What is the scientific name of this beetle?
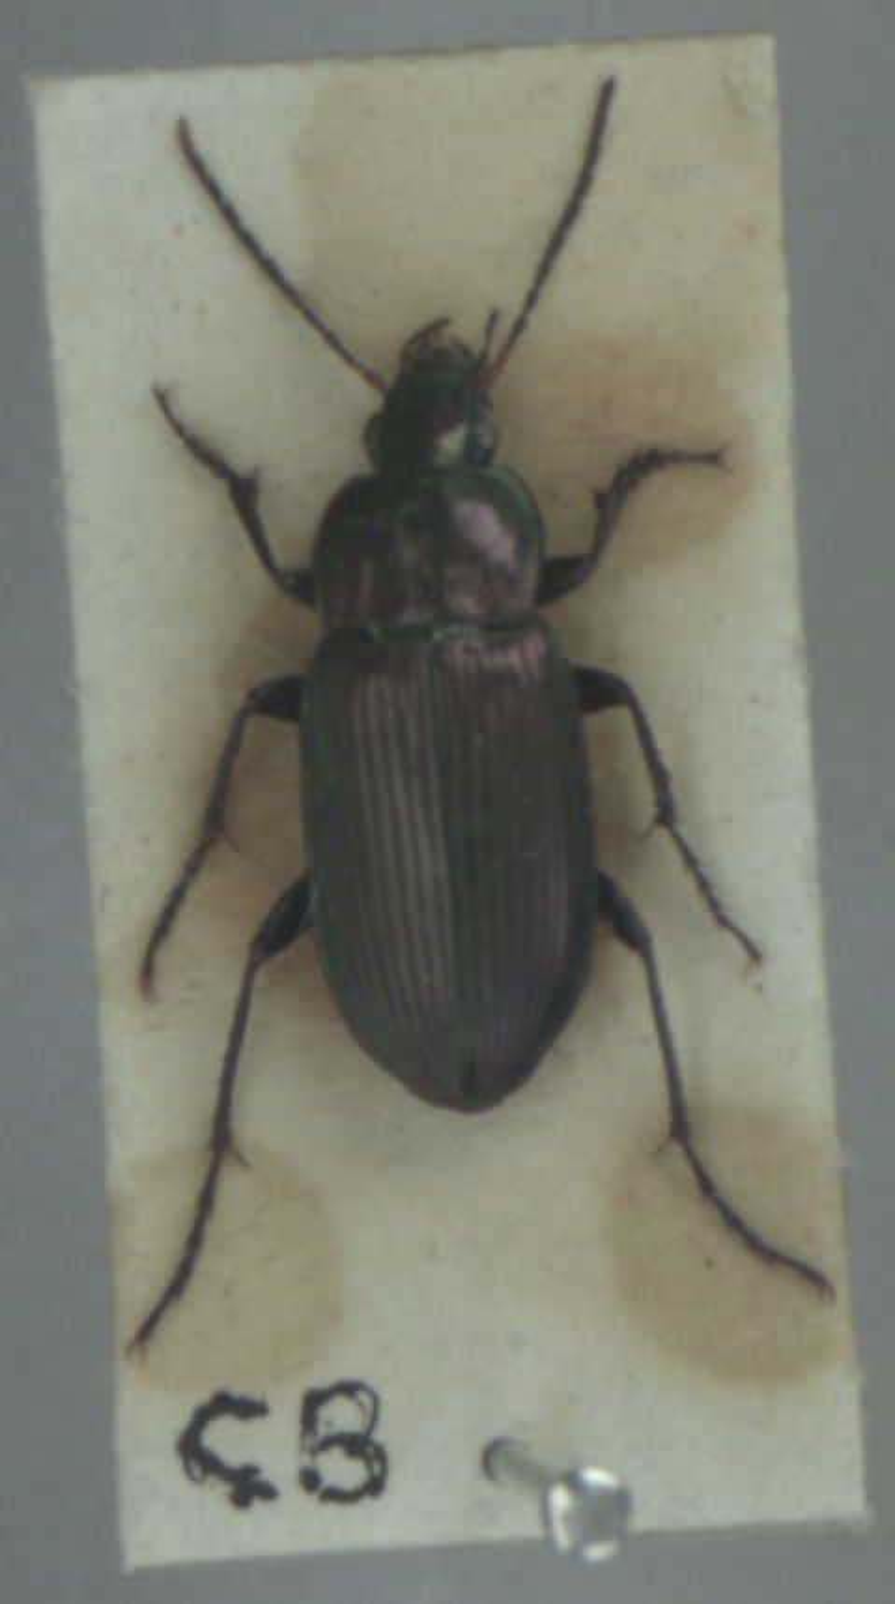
Poecilus cupreus
